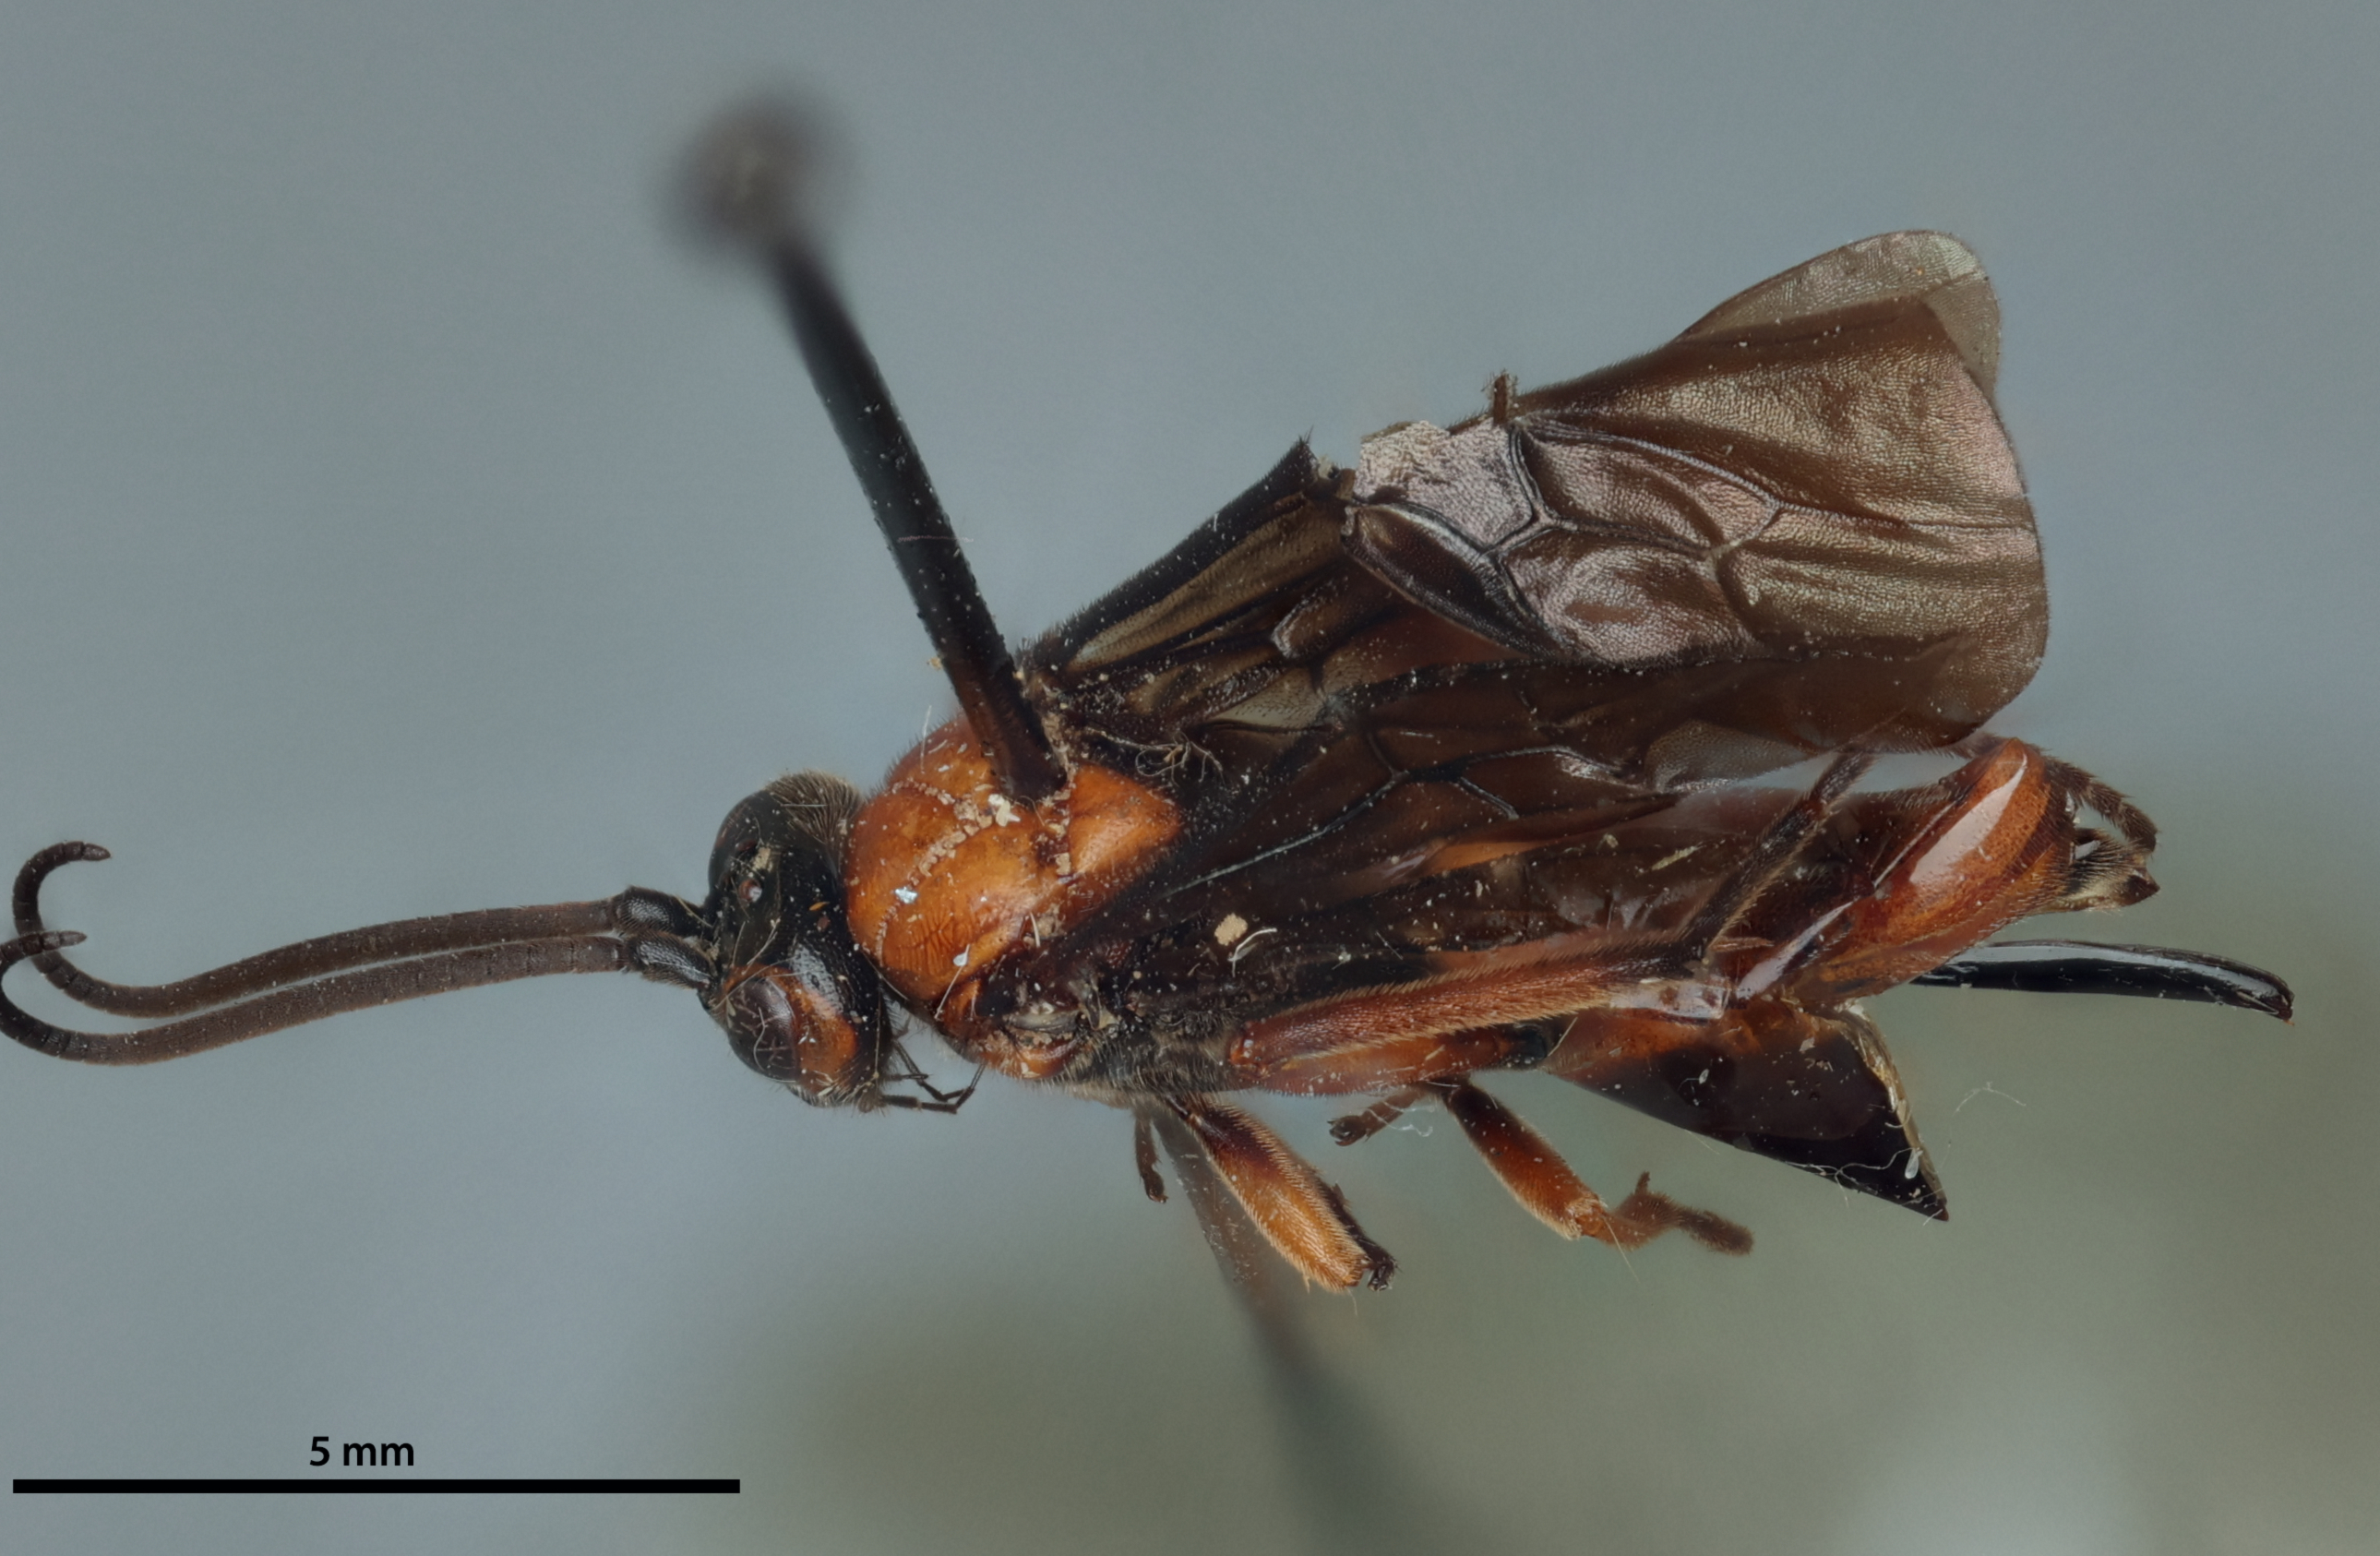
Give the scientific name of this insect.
Cardiochiles magnus
